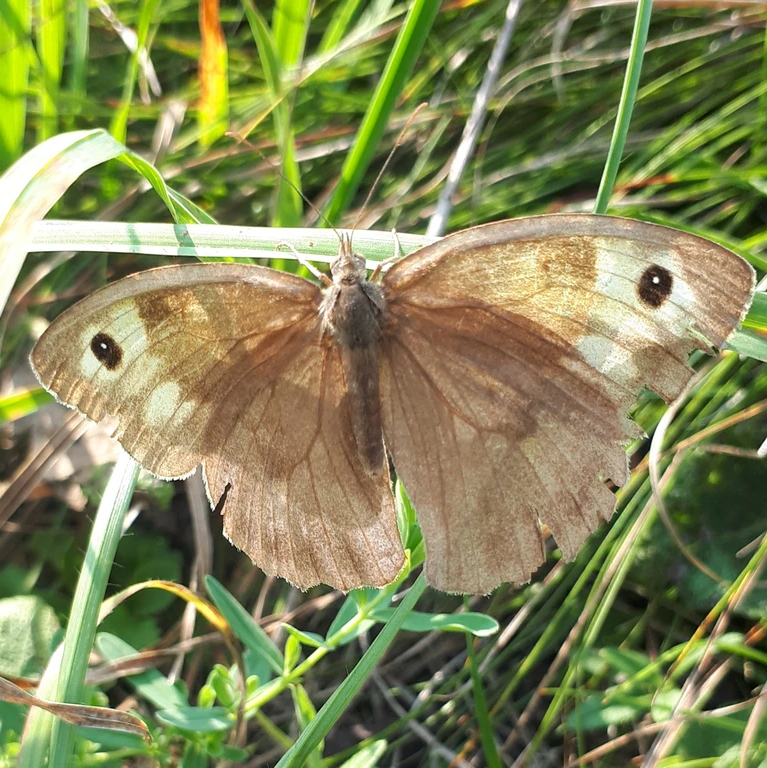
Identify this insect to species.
Maniola jurtina
